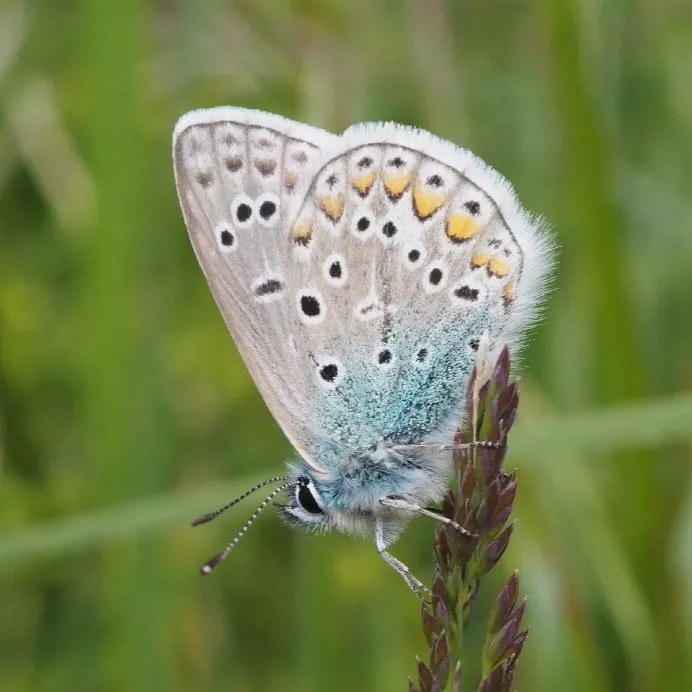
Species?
Polyommatus icarus
